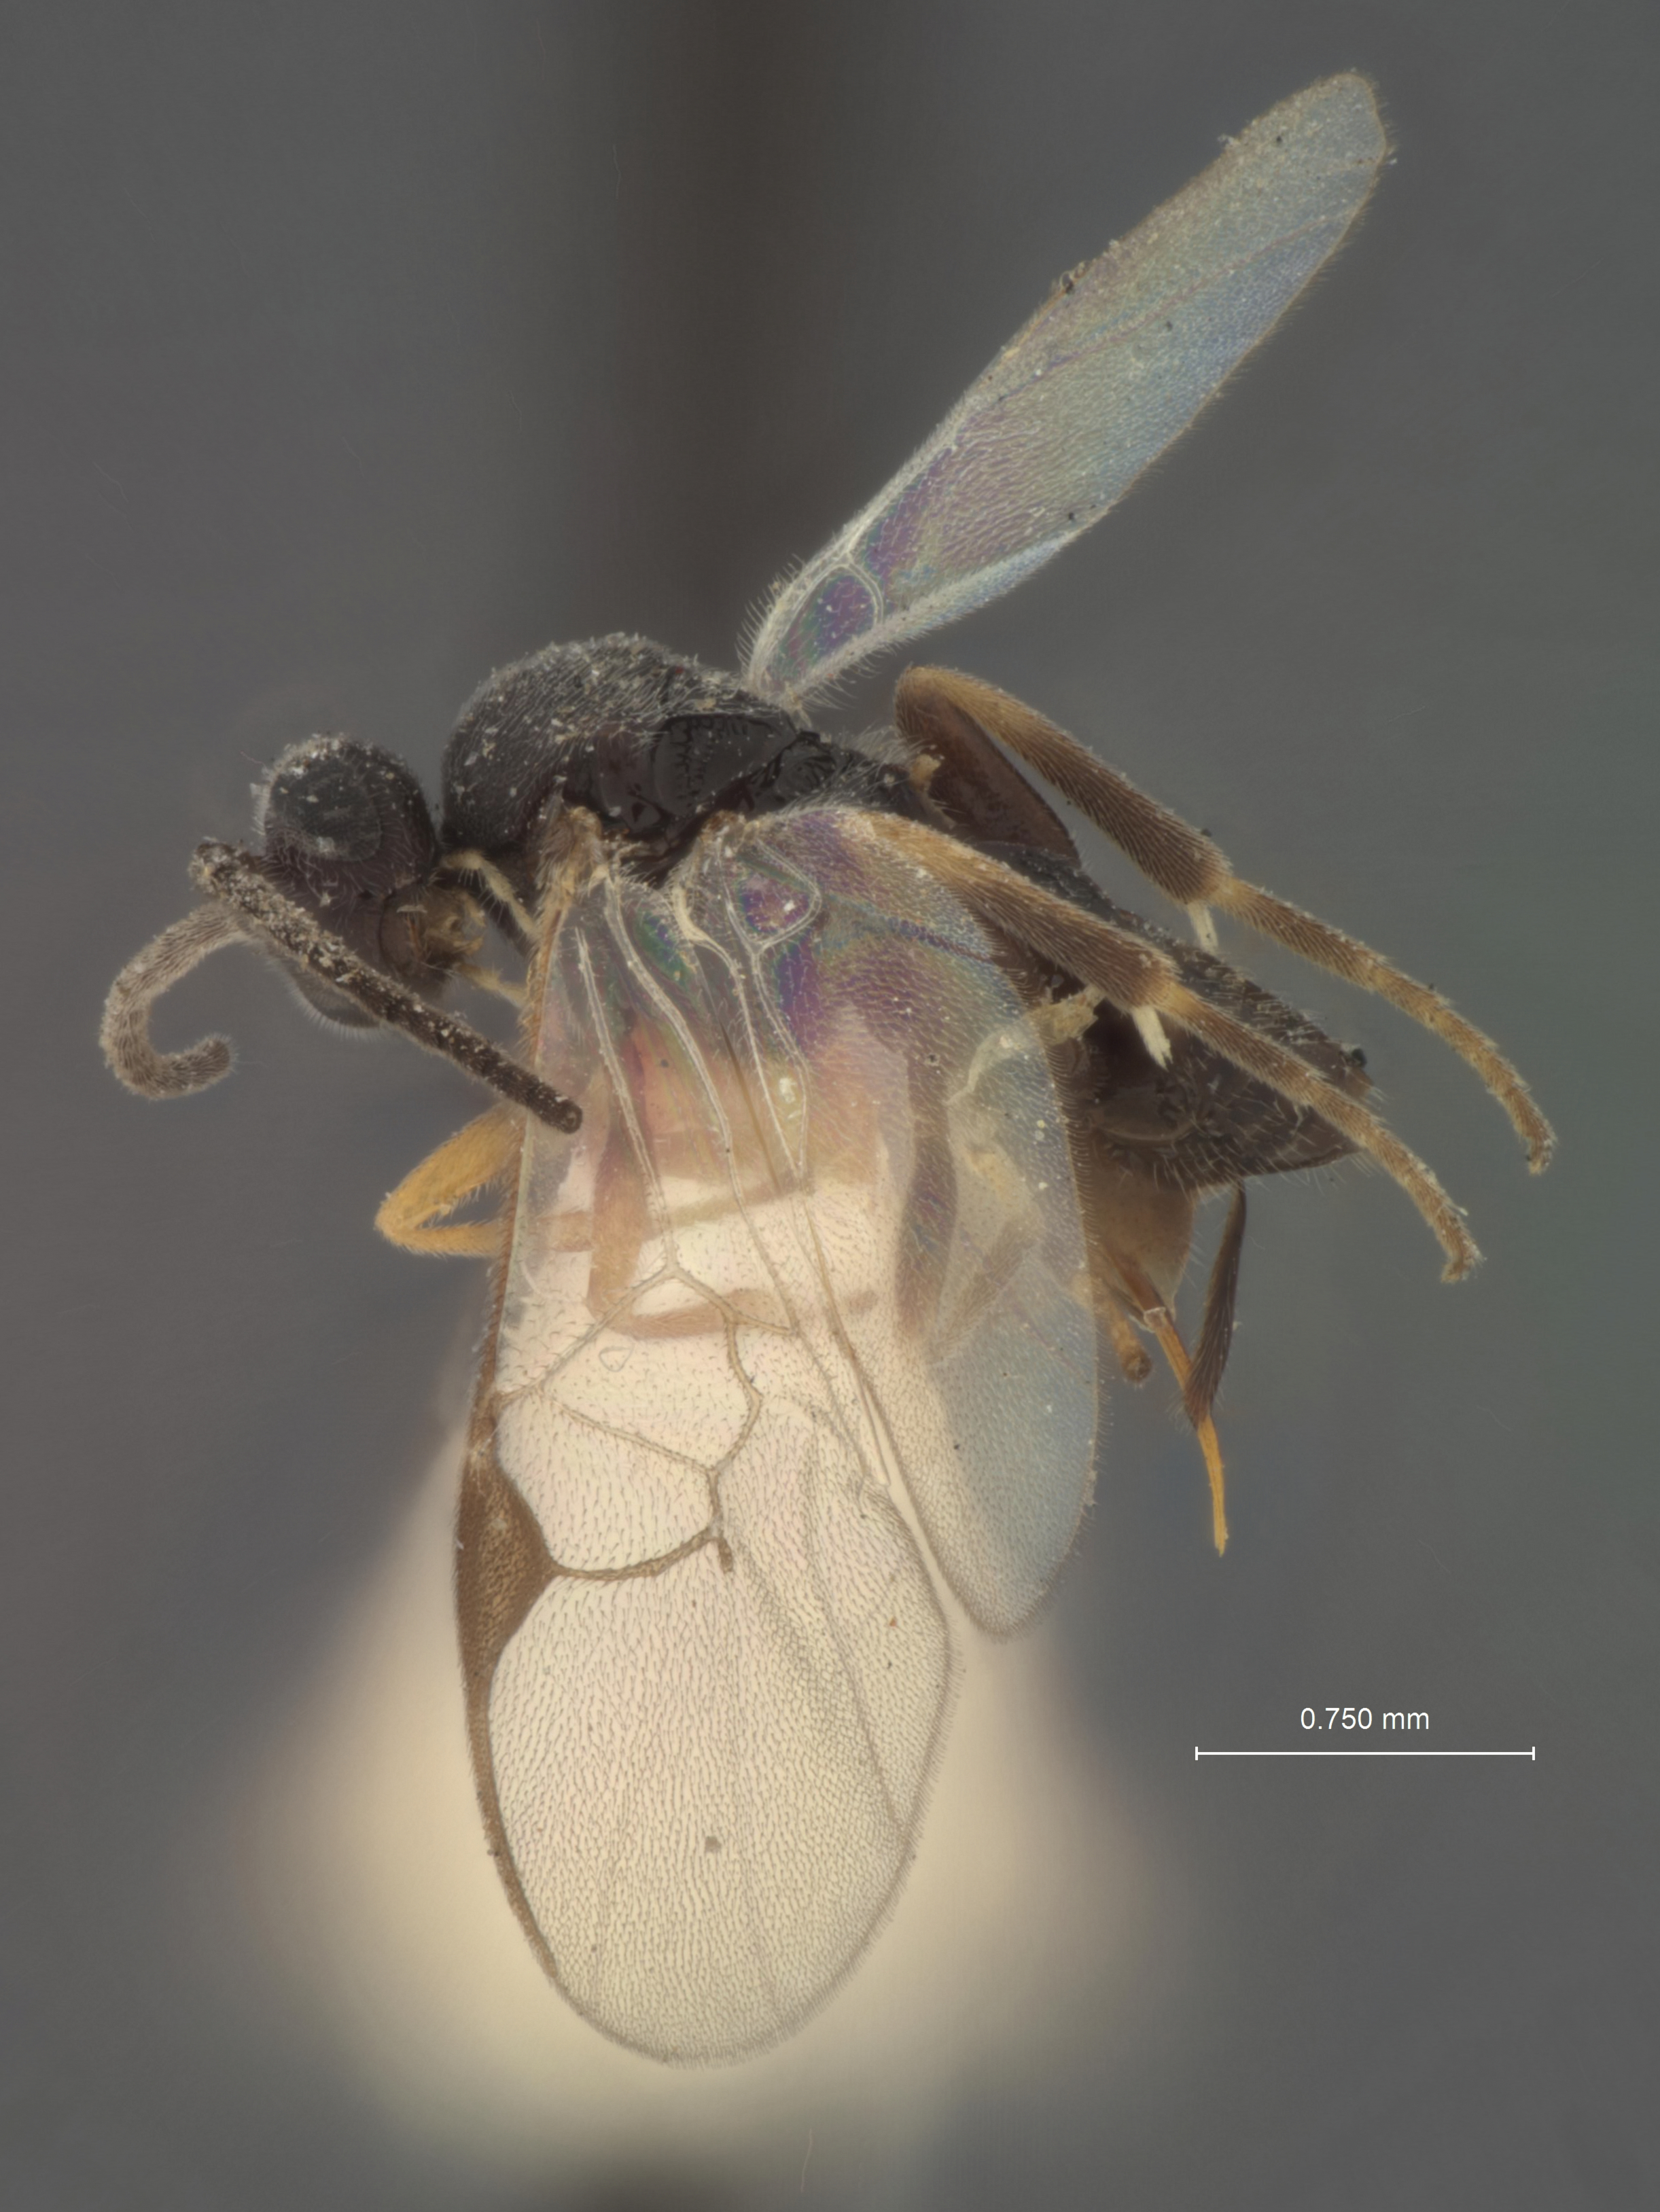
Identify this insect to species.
Apanteles lacteicolor
